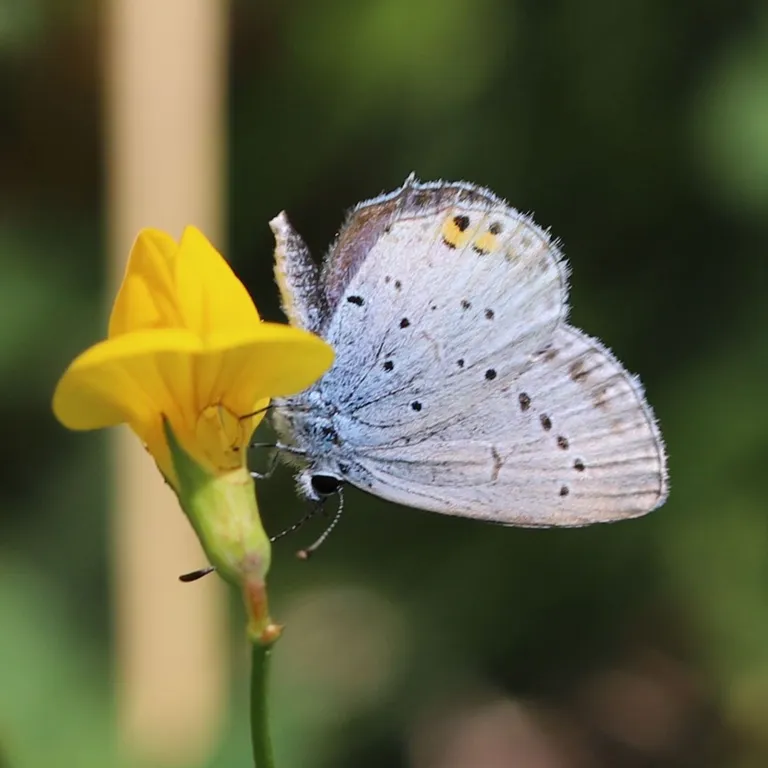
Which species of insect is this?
Cupido argiades (also Elkalyce argiades)
